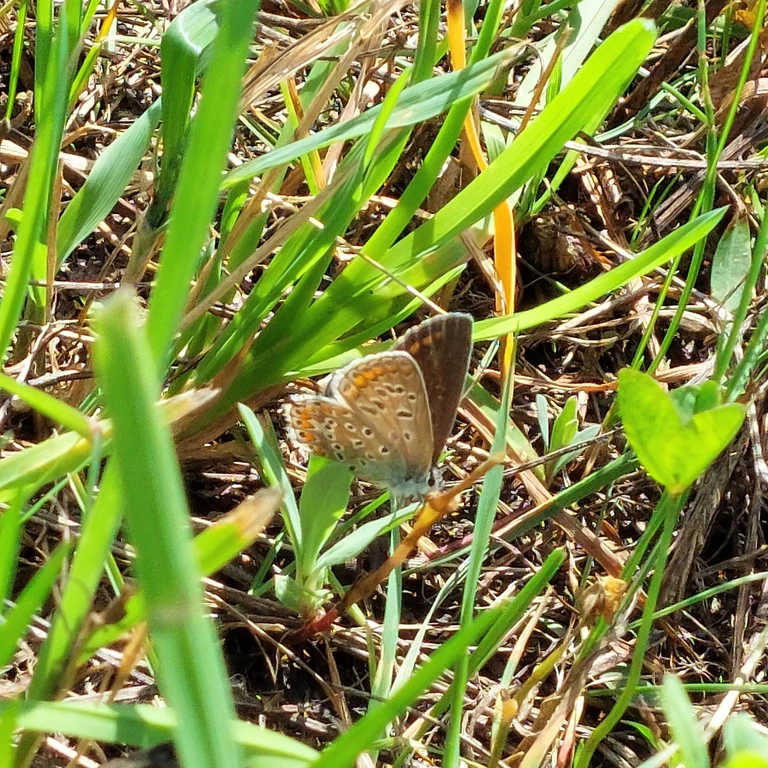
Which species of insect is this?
Polyommatus icarus
